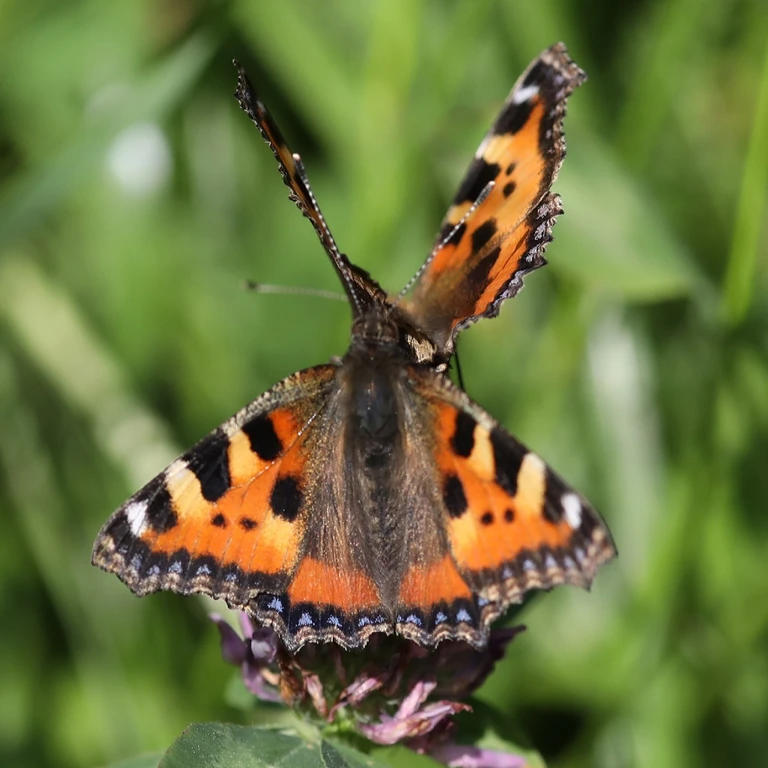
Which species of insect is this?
Aglais urticae
